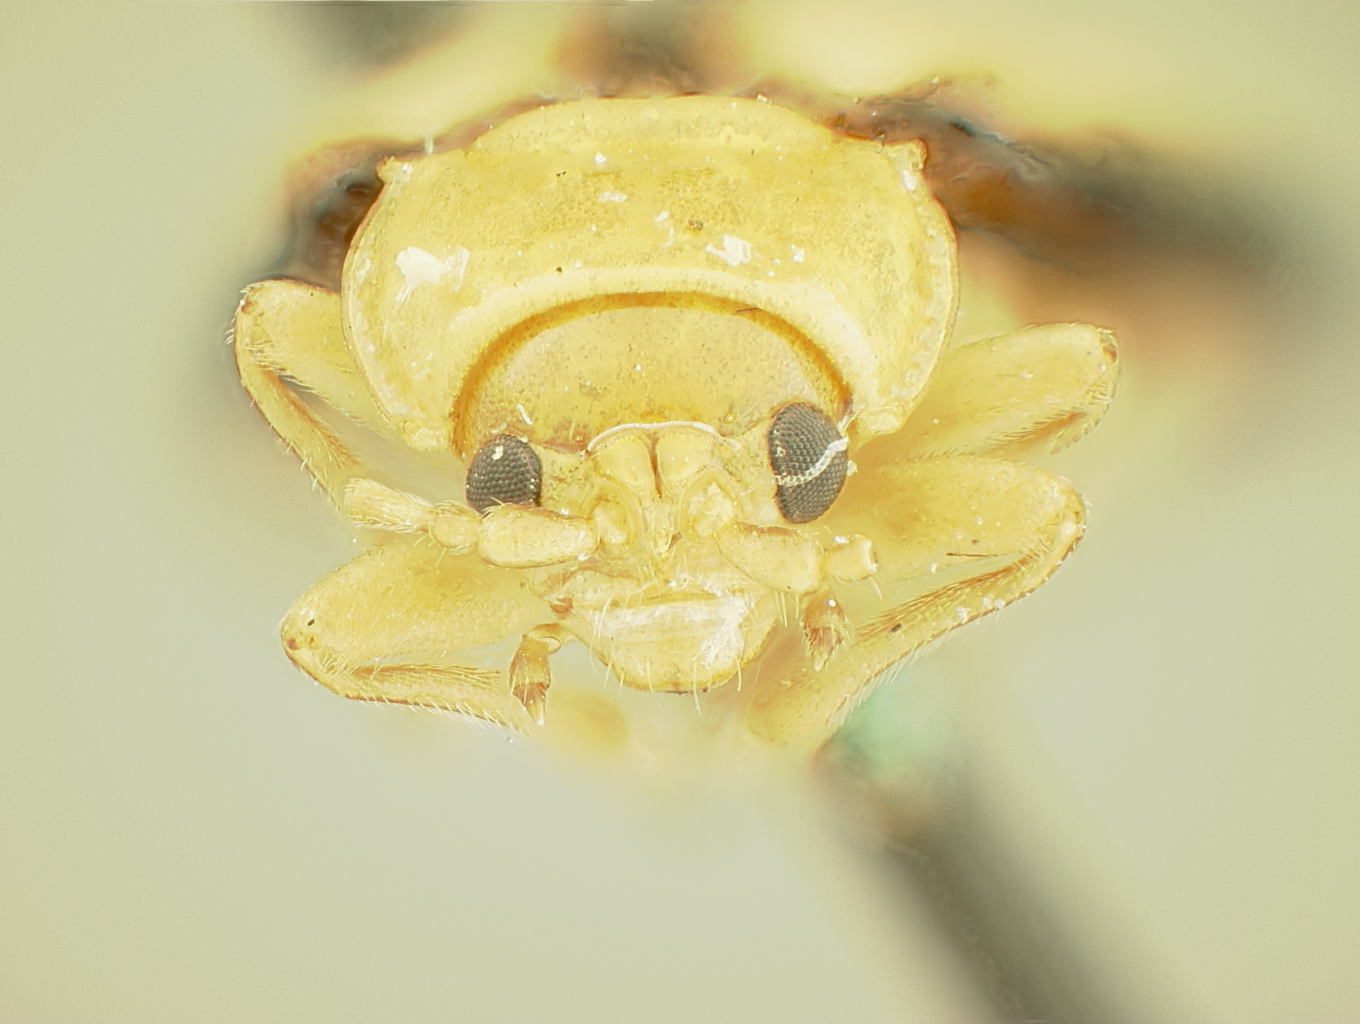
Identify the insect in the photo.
Phygasia eschatia
